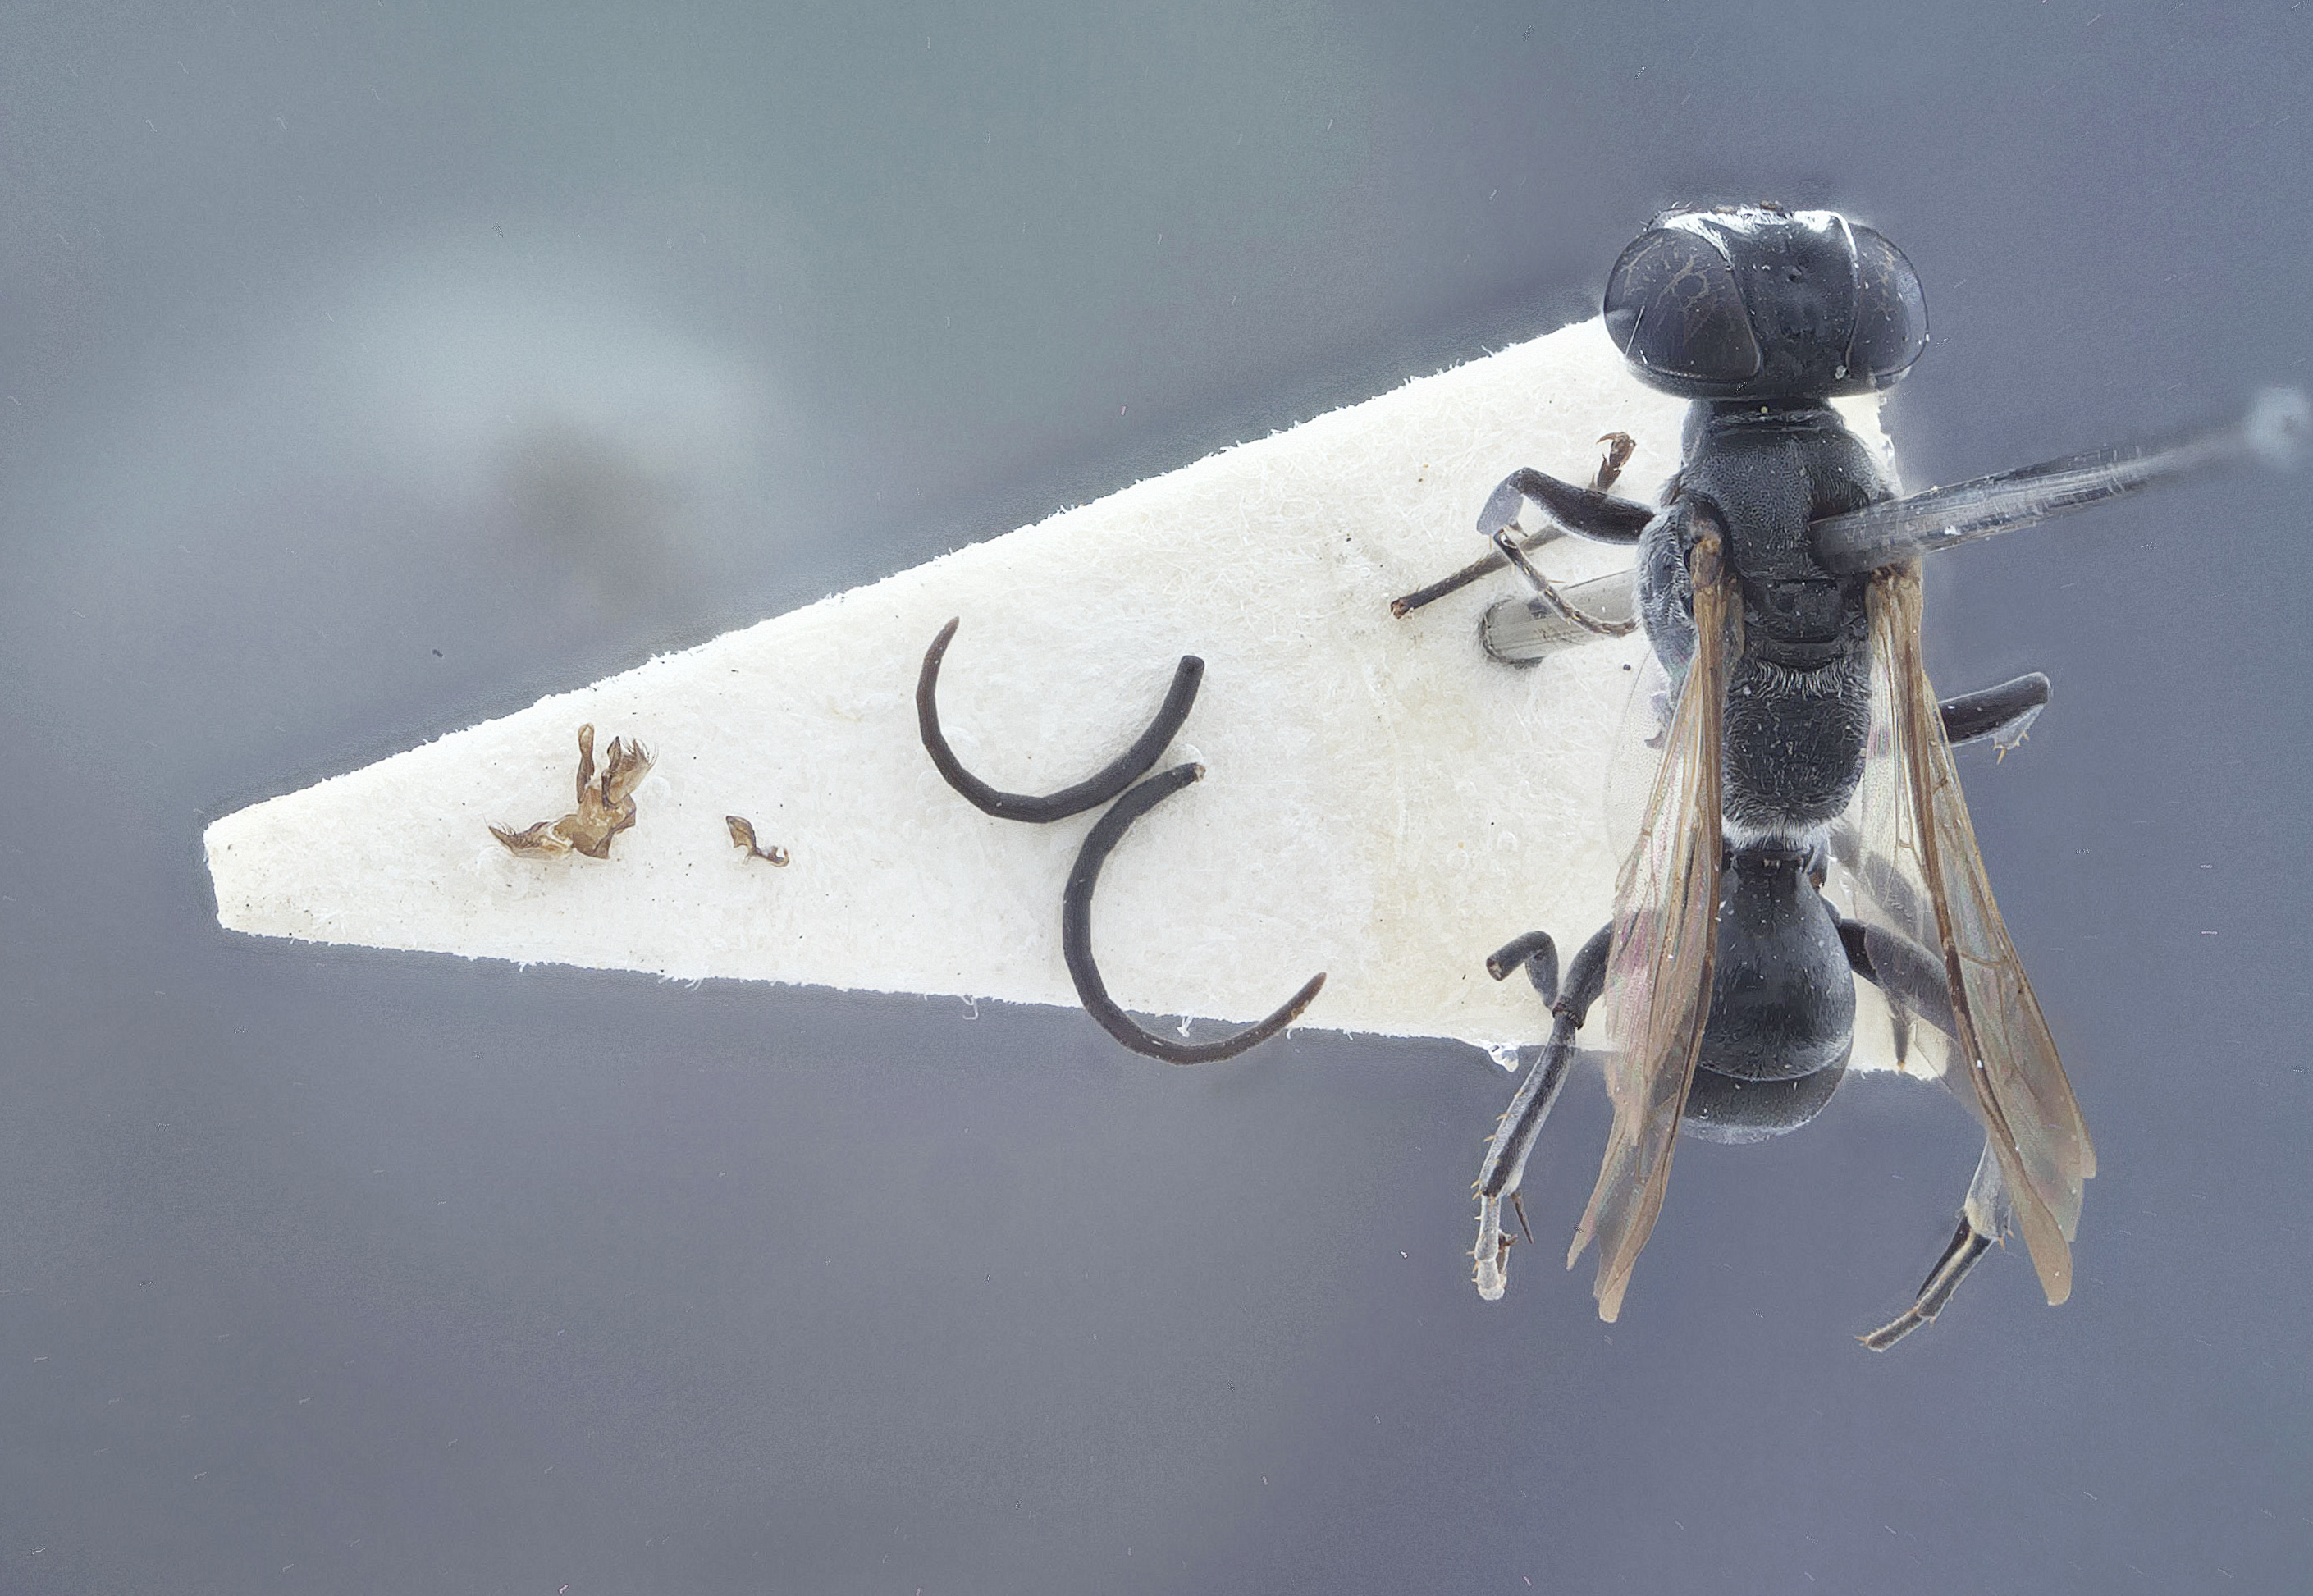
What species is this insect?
Liris punctata
